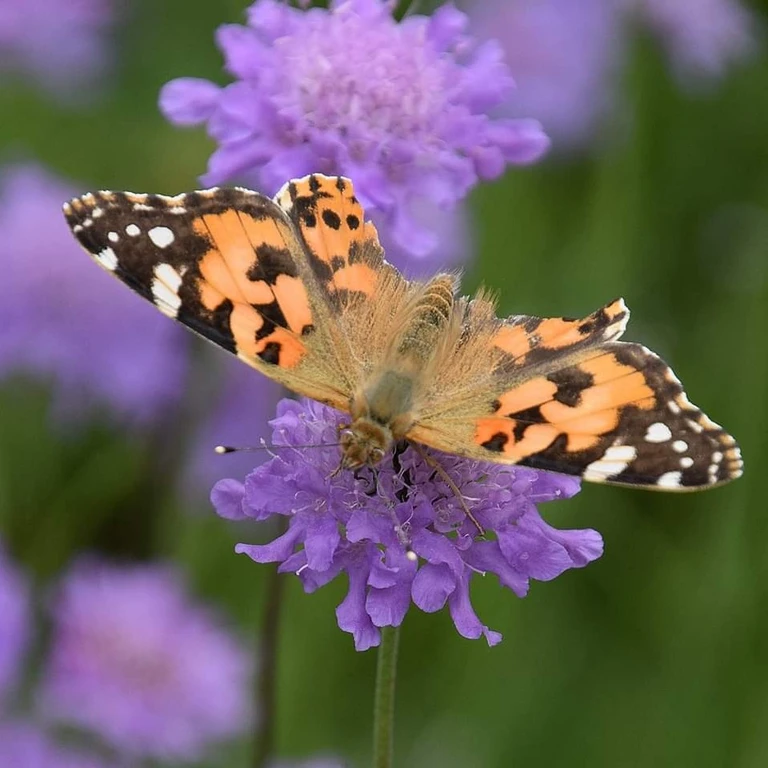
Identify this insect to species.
Vanessa cardui
